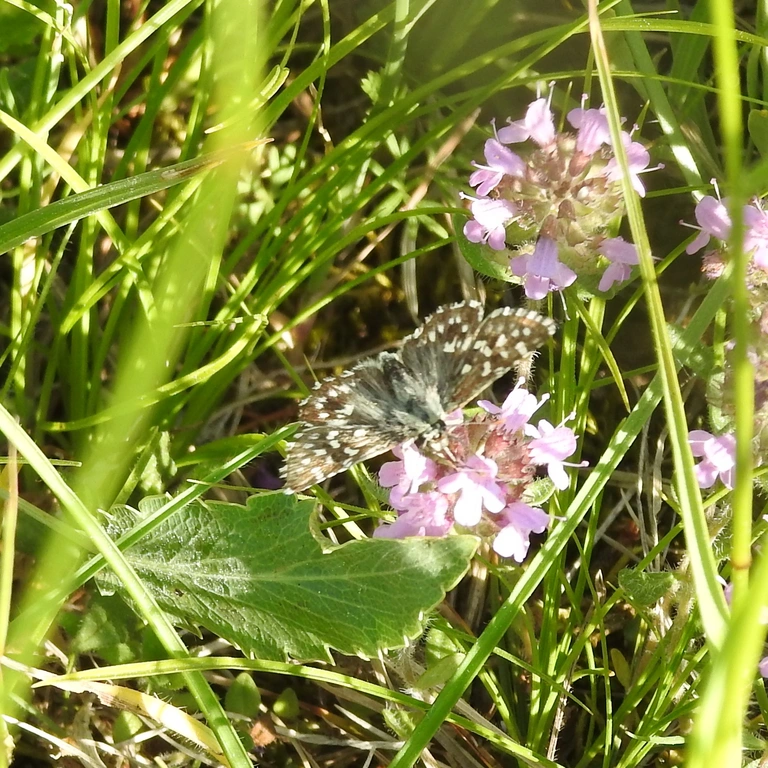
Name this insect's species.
Pyrgus malvae
